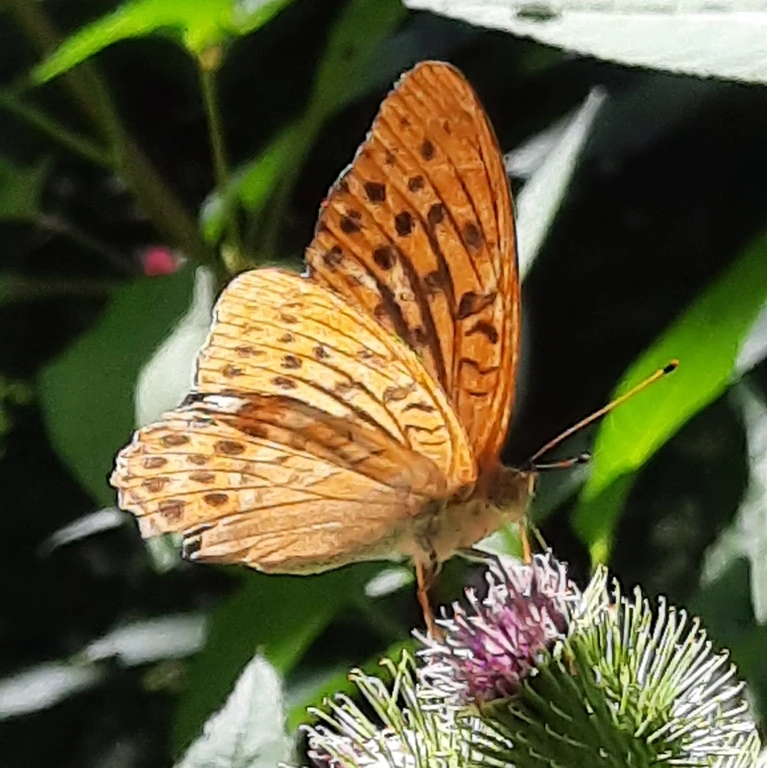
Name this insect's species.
Argynnis paphia
